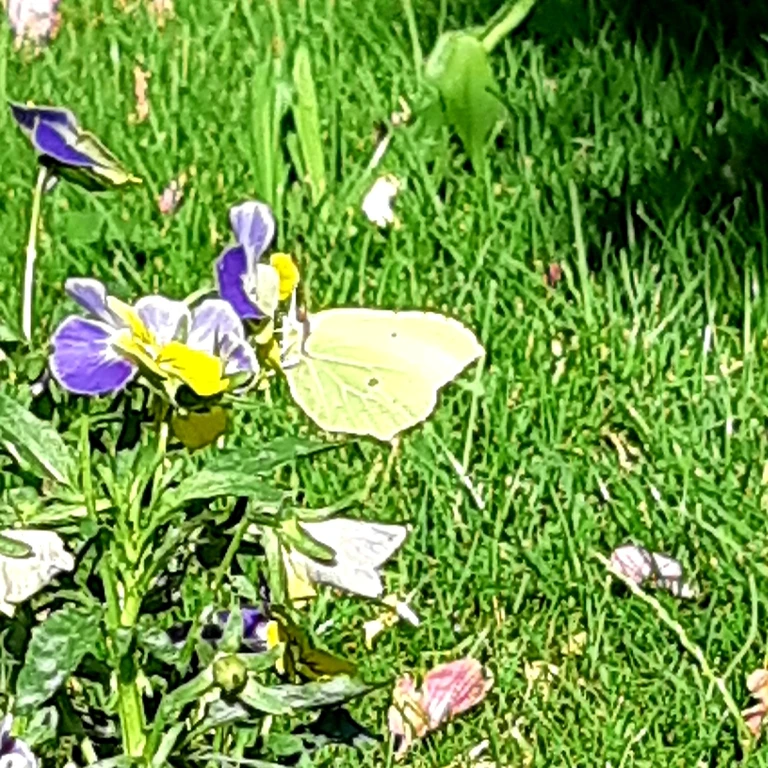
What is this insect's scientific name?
Gonepteryx rhamni
